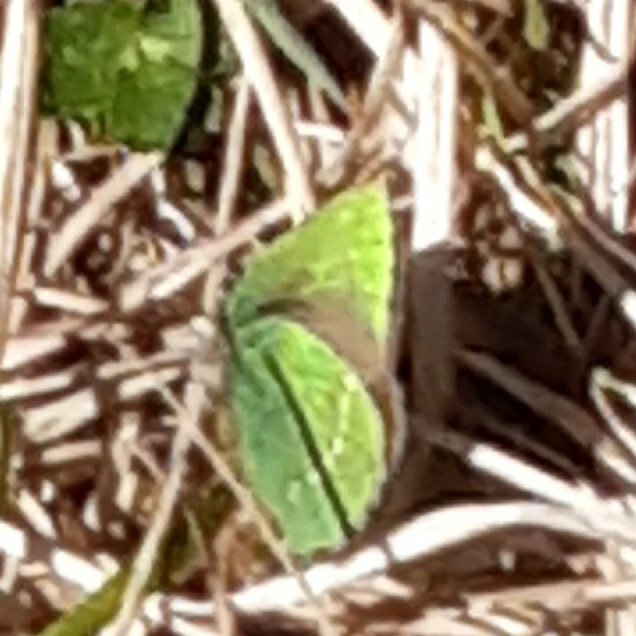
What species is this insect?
Callophrys rubi
